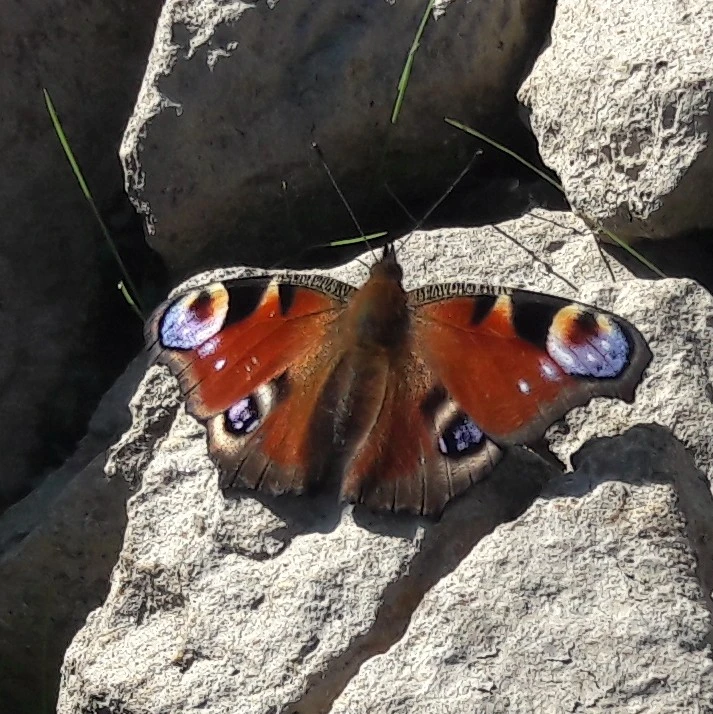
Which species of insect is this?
Aglais io
